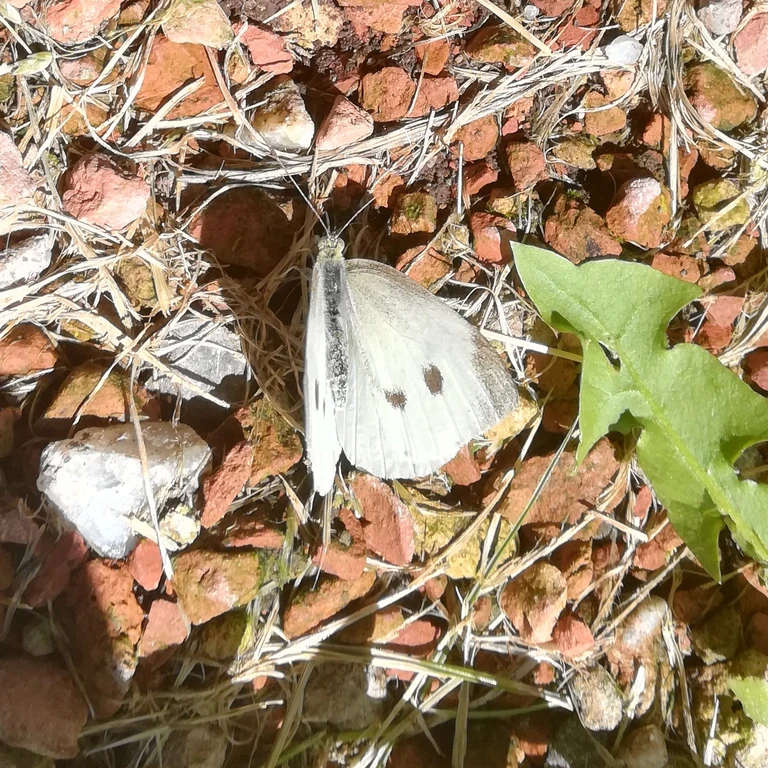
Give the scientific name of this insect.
Pieris rapae
